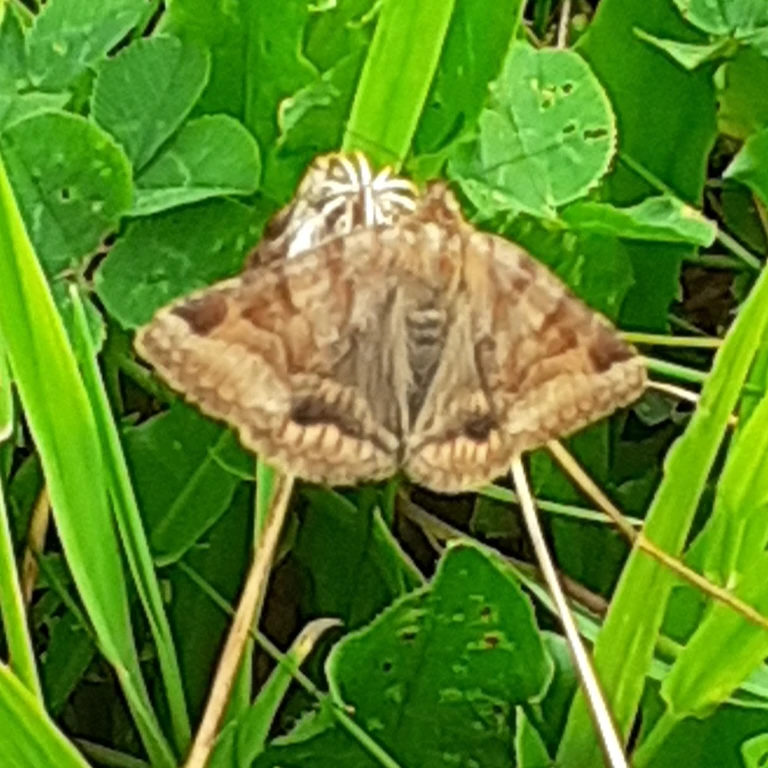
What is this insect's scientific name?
Euclidia glyphica
